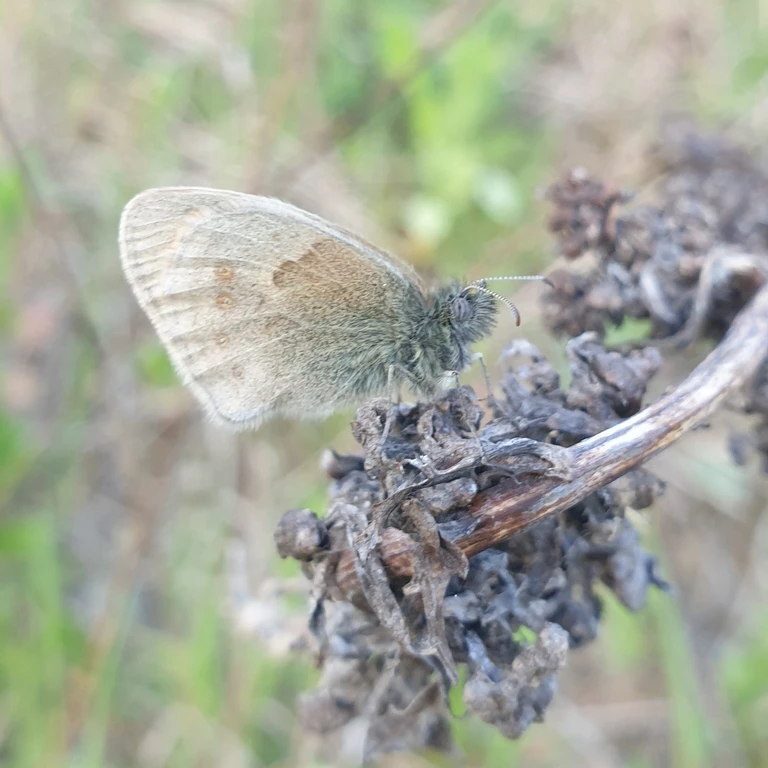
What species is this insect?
Coenonympha pamphilus
